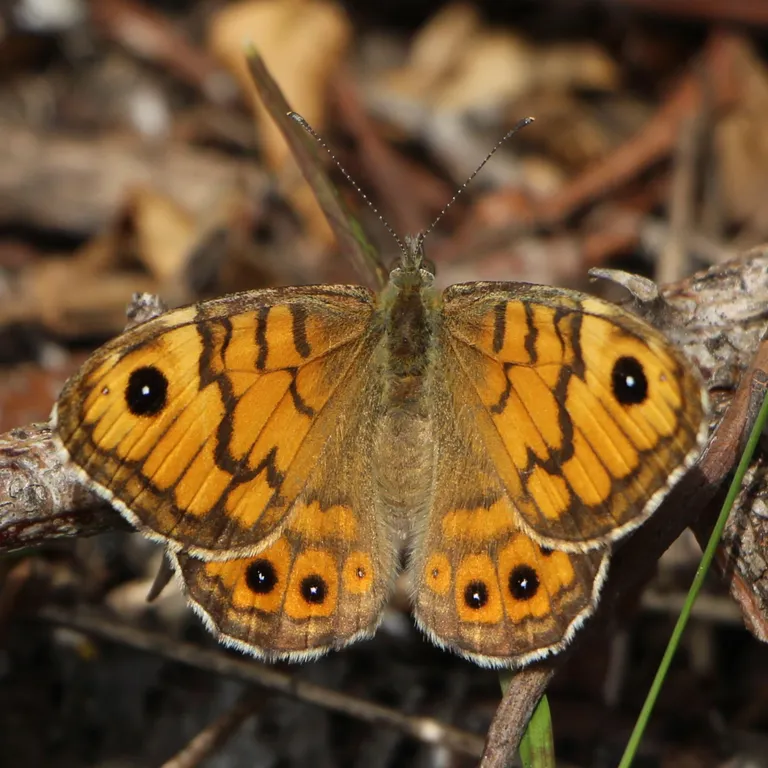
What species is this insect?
Lasiommata megera (also Pararge megera)
